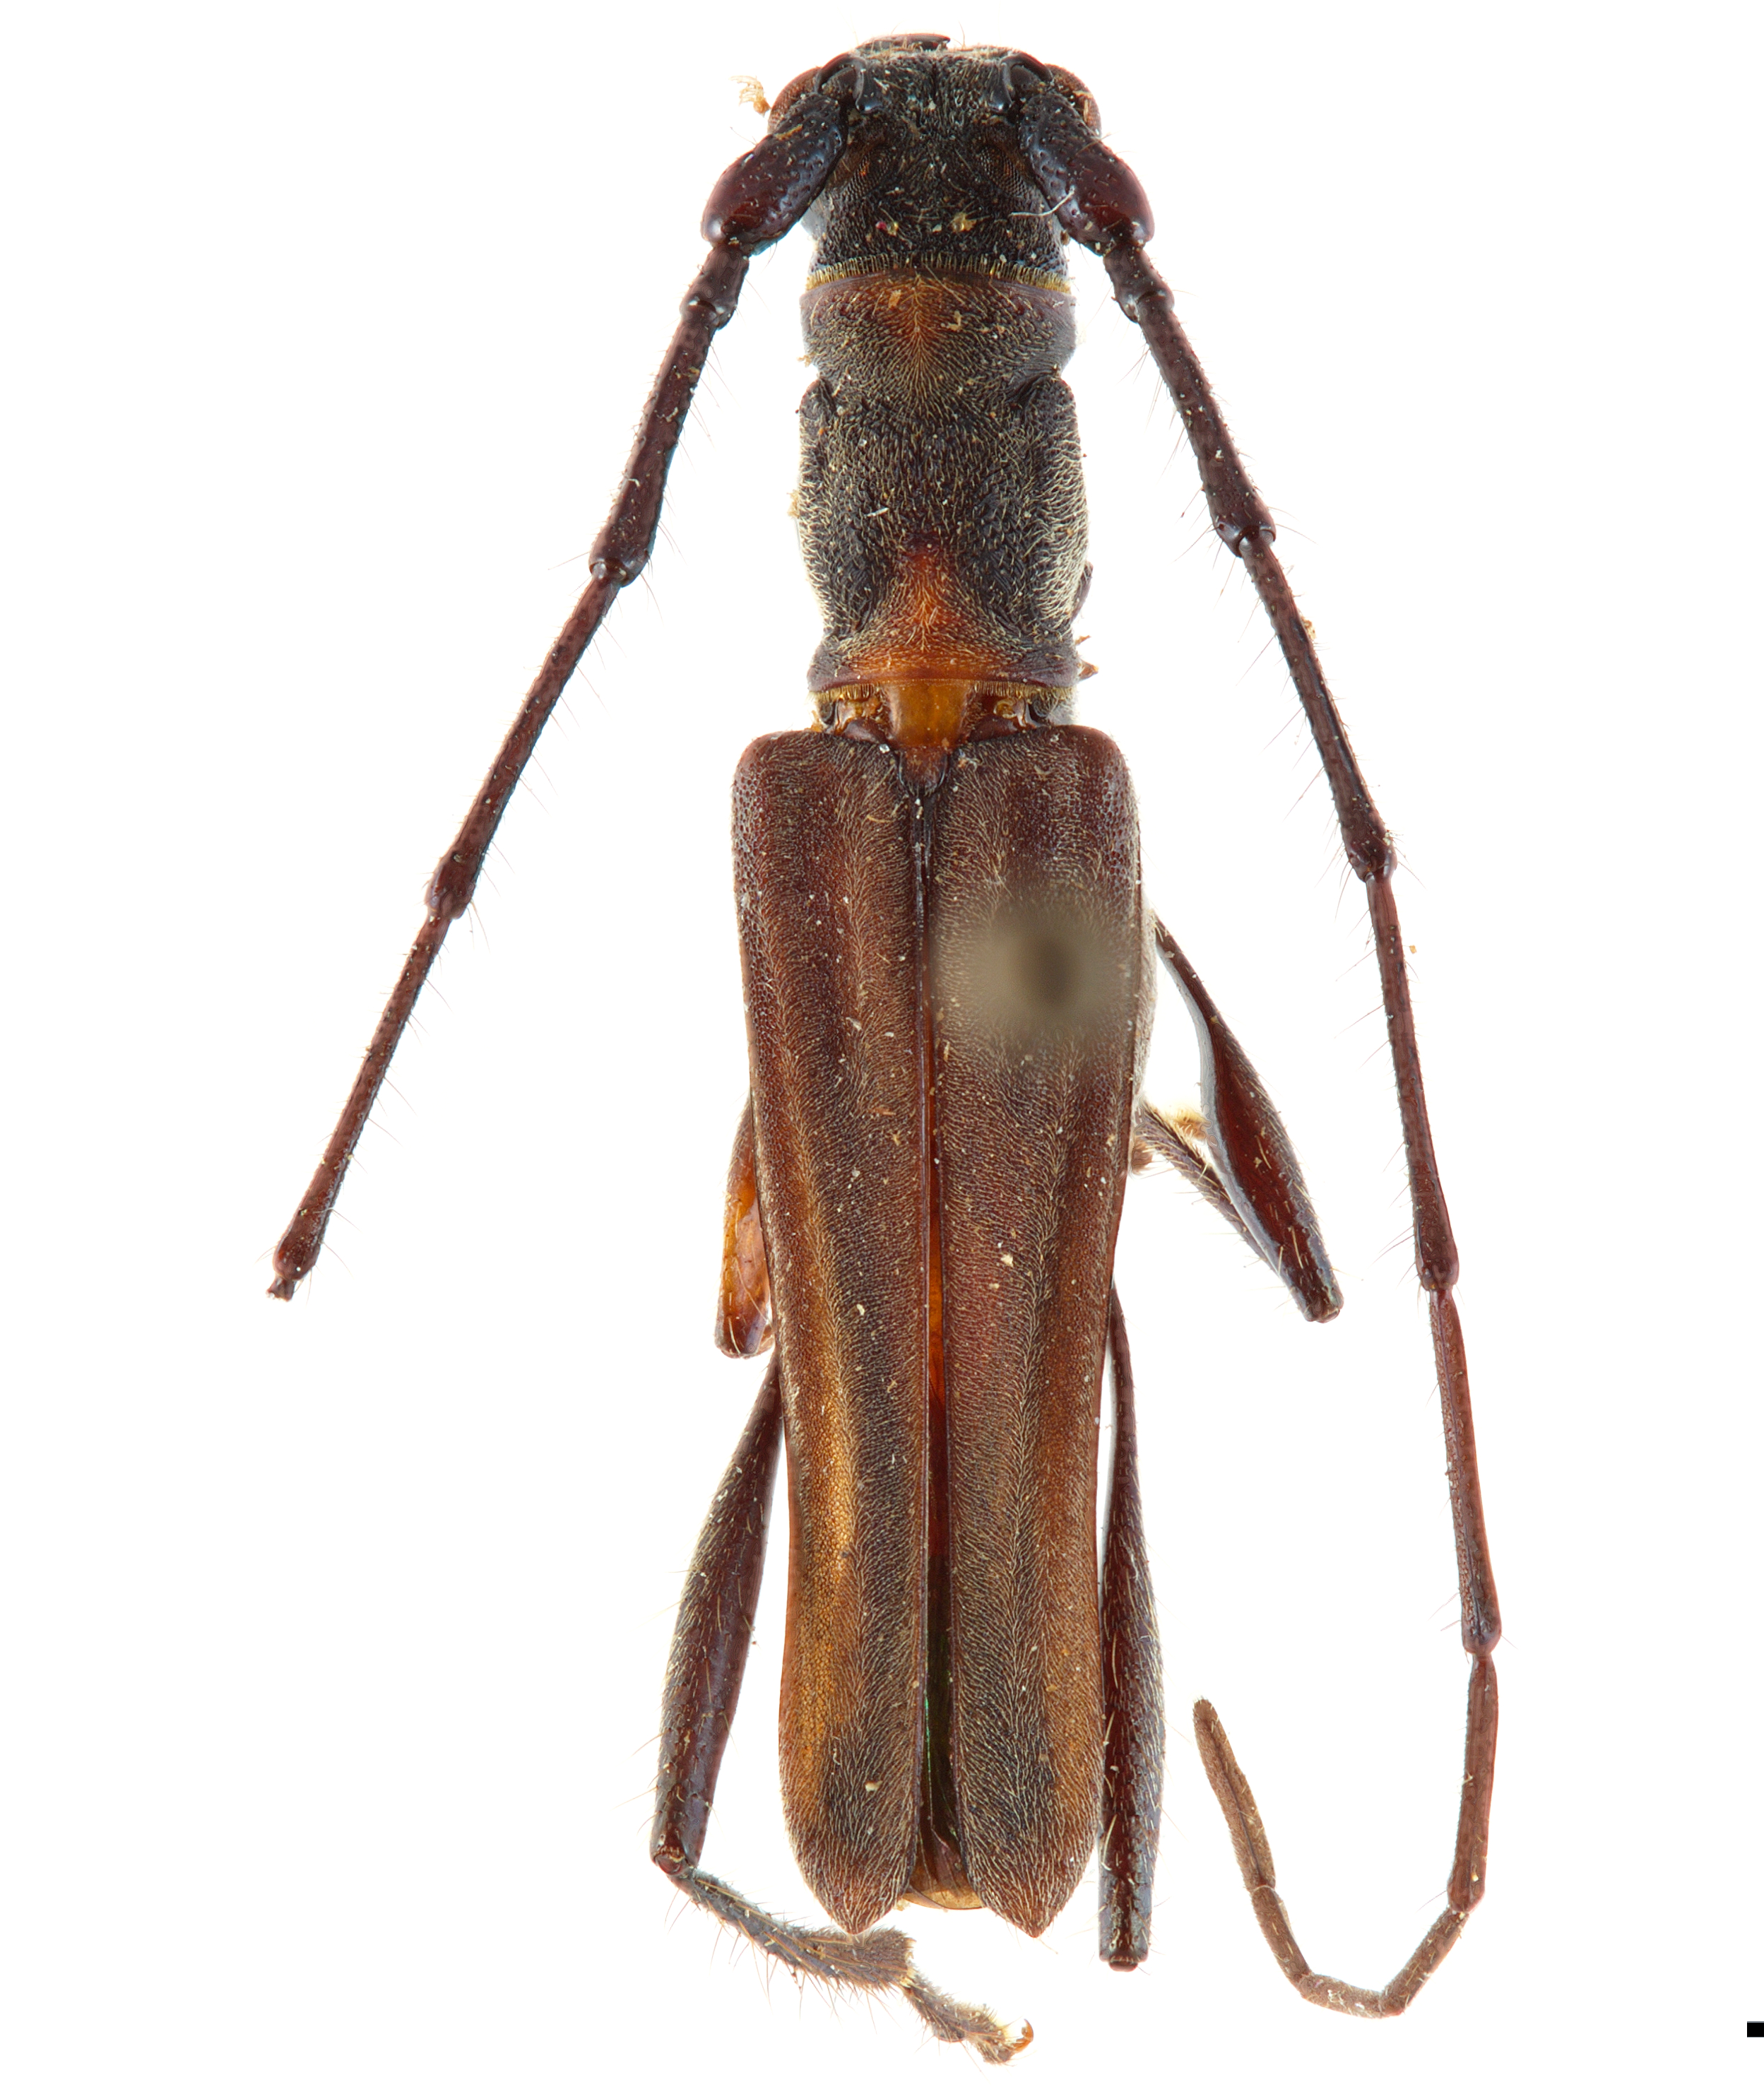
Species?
Eucharassus dispar
